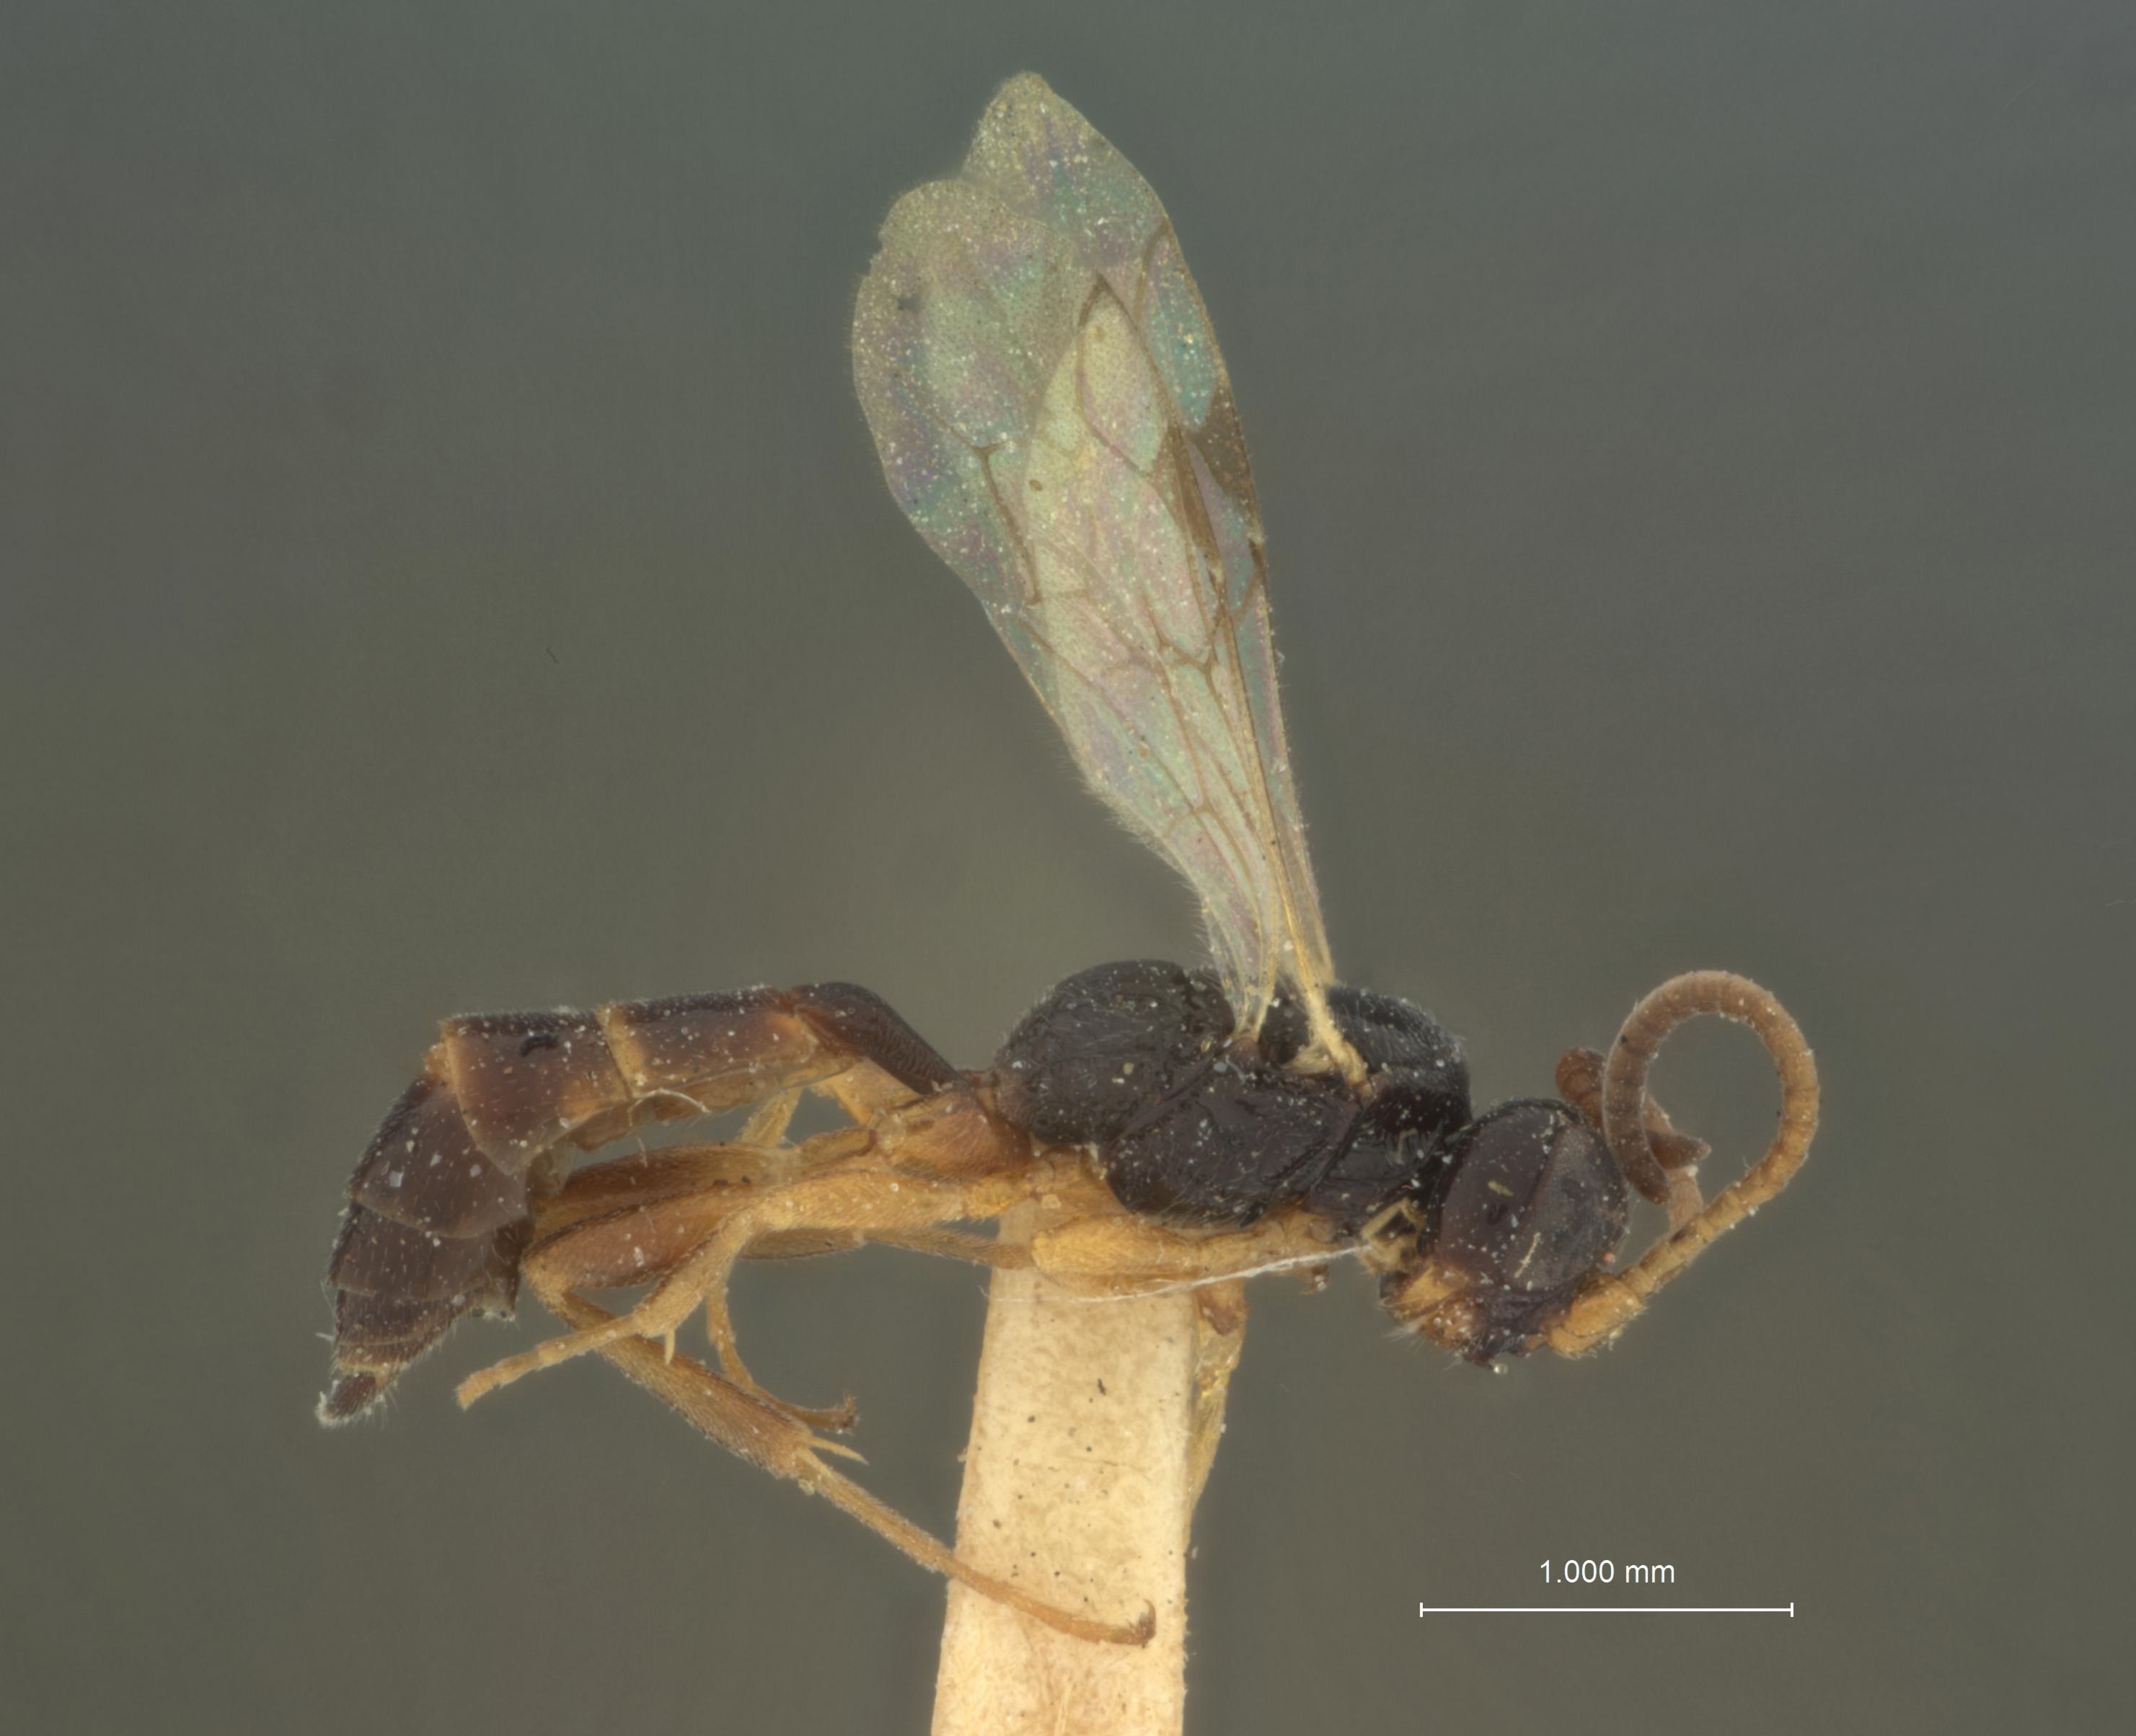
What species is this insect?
Paheogenes hemiteloides
